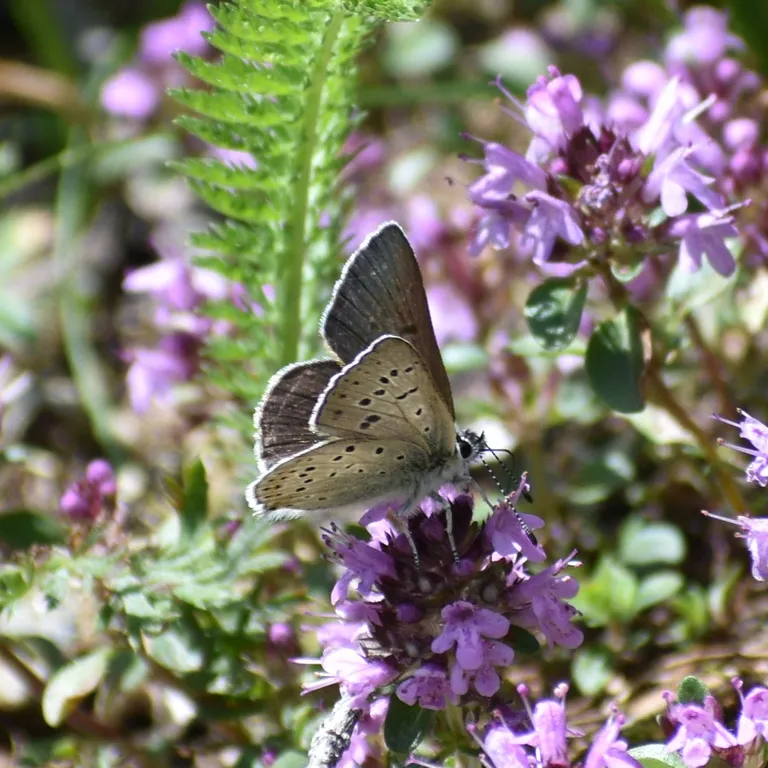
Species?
Lycaena tityrus (also Loweia tityrus)
